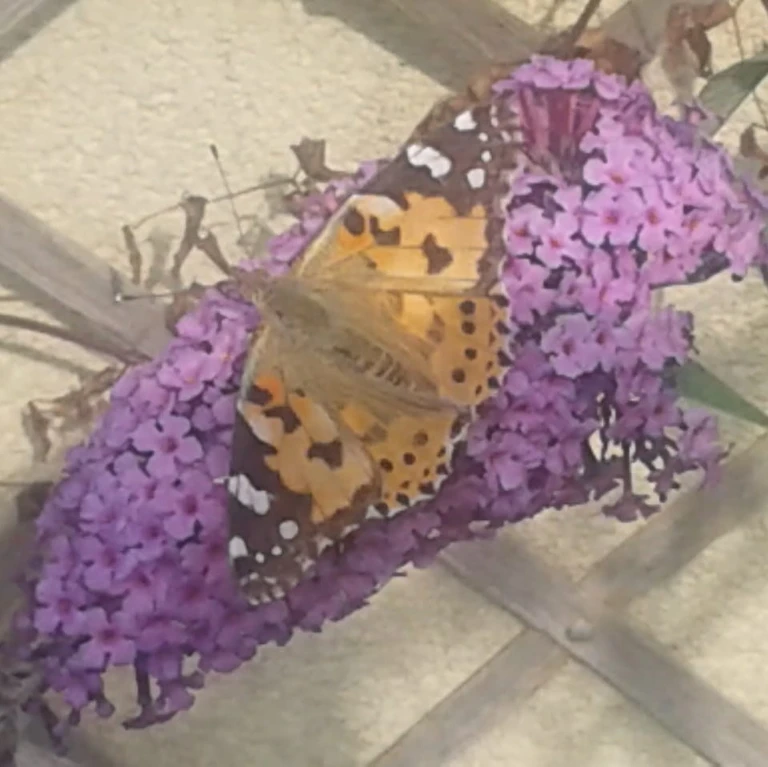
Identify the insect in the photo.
Vanessa cardui
